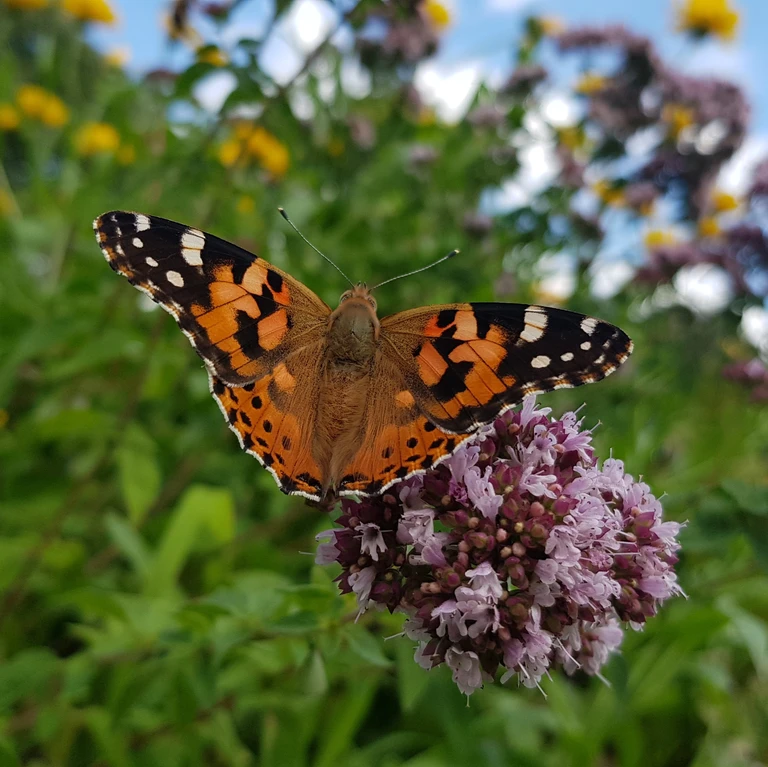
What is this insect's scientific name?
Vanessa cardui
